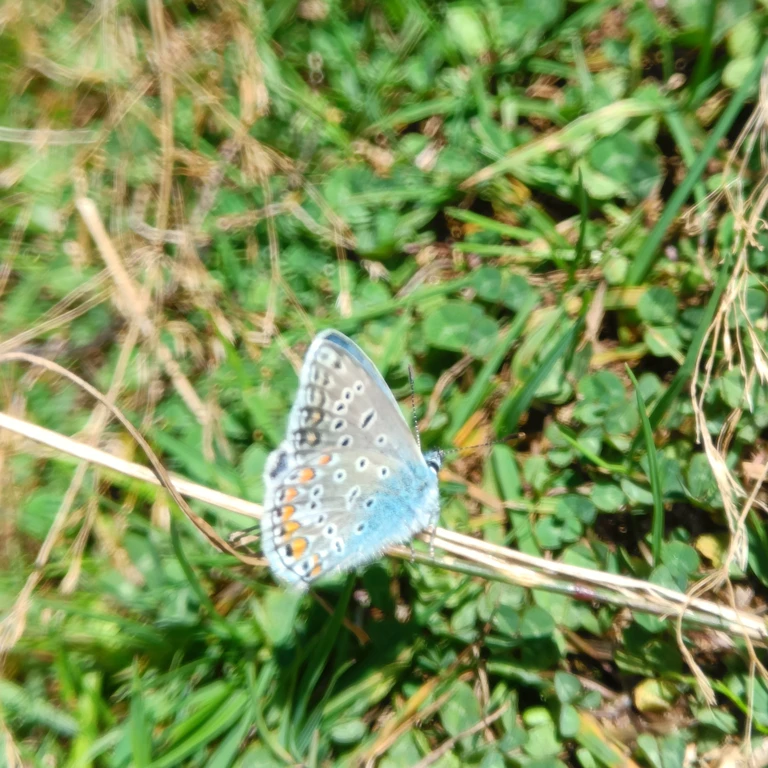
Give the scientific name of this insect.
Polyommatus icarus
